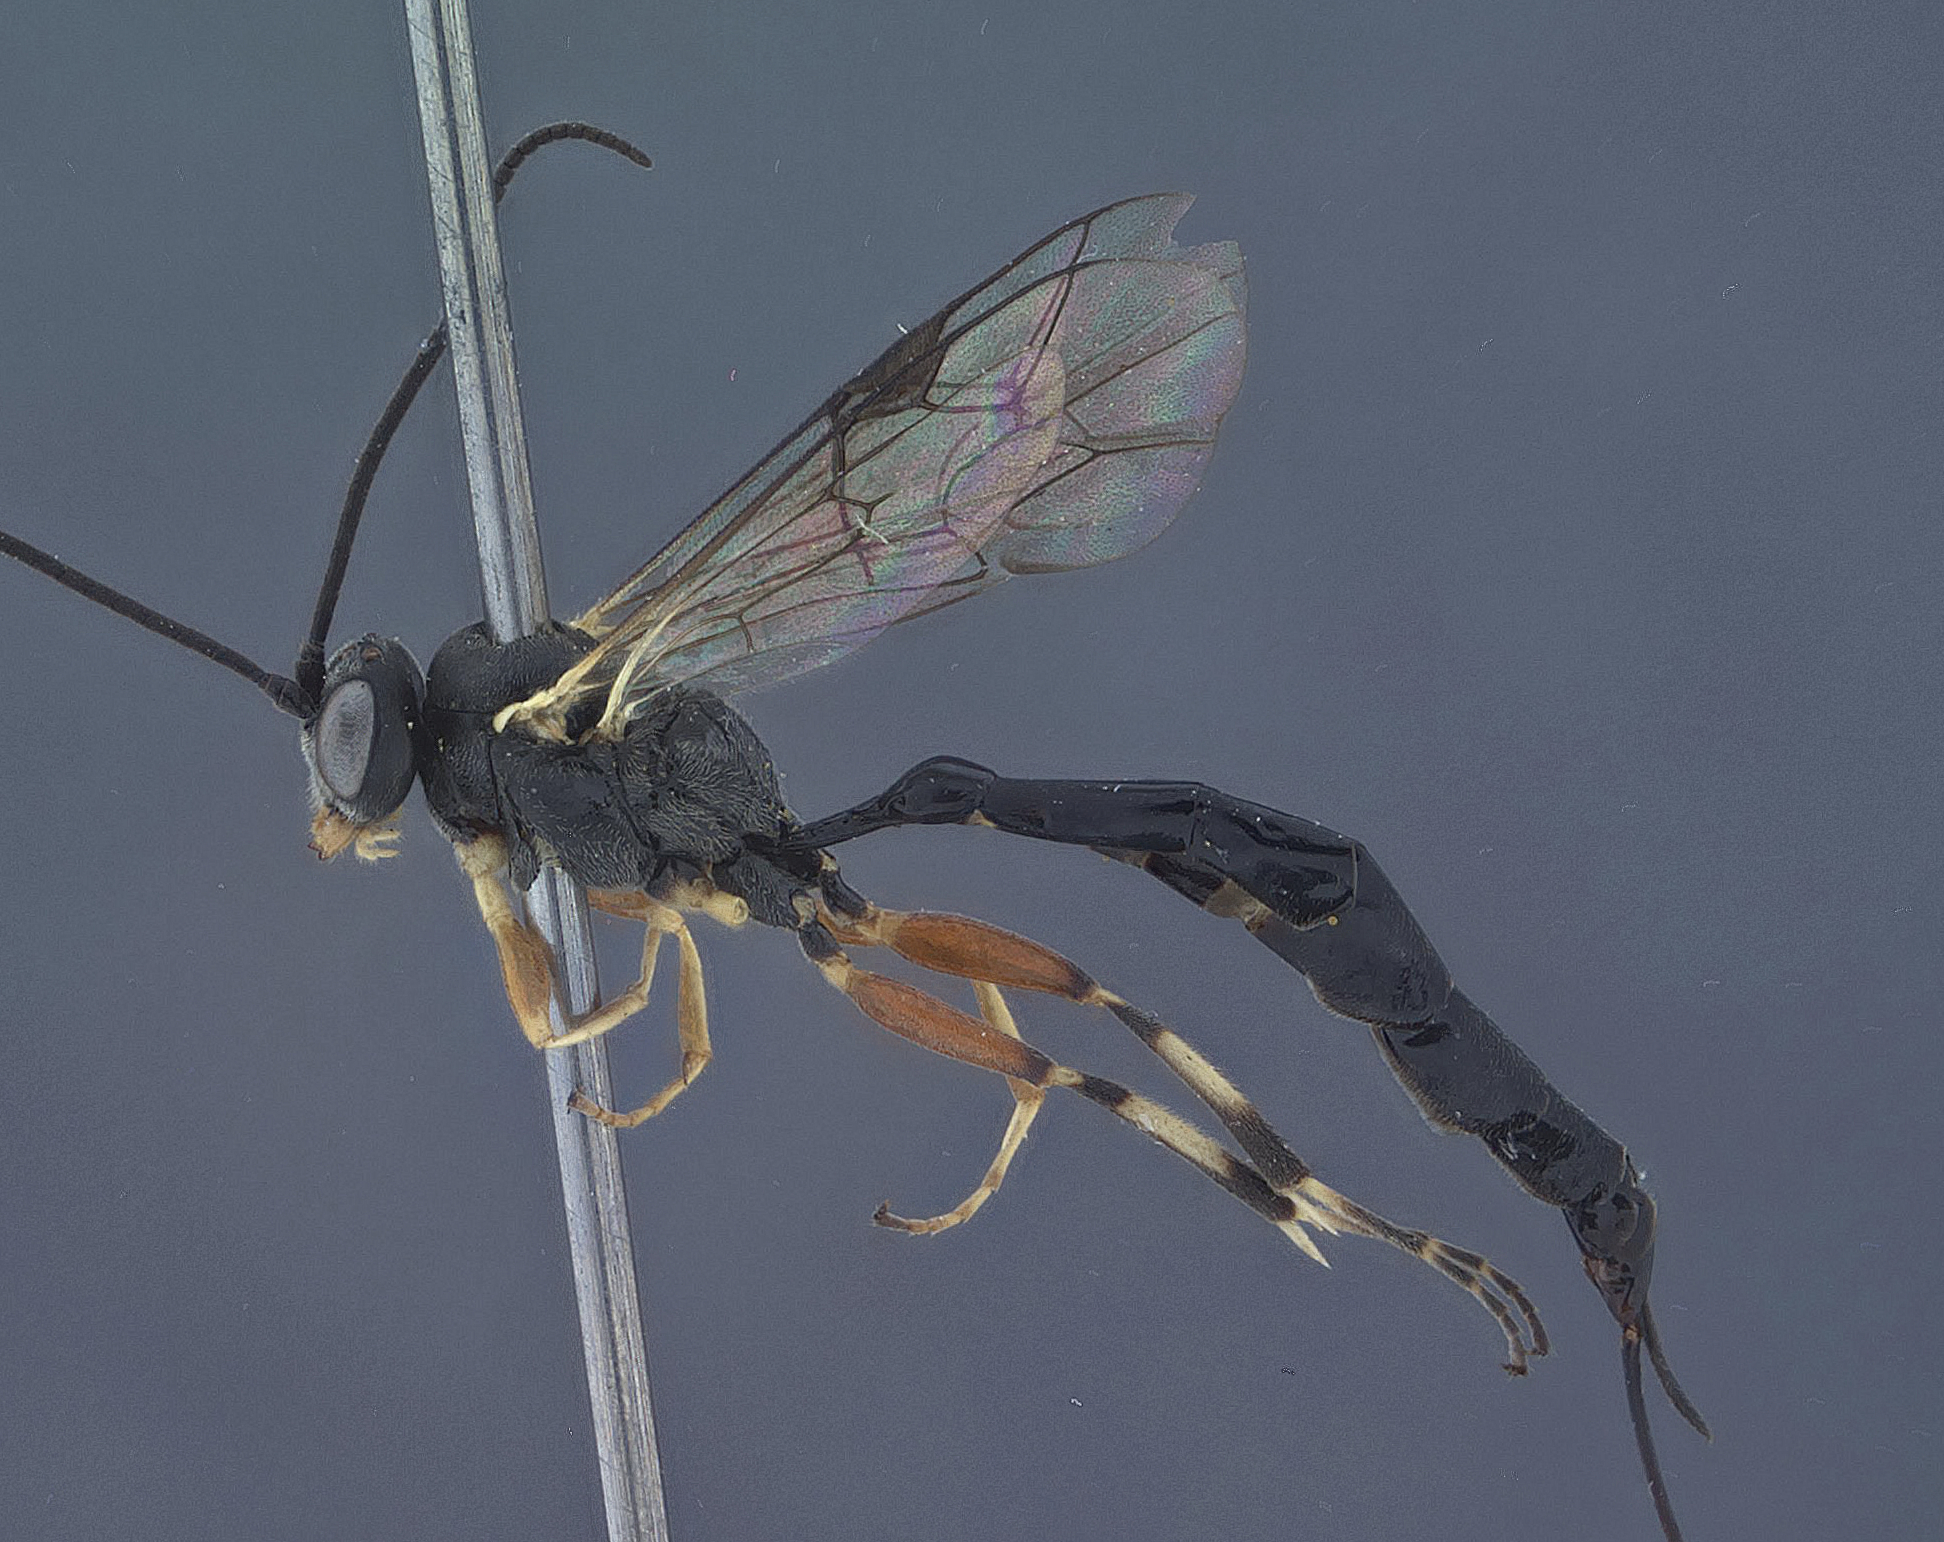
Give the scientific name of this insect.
Diadegma carolina
